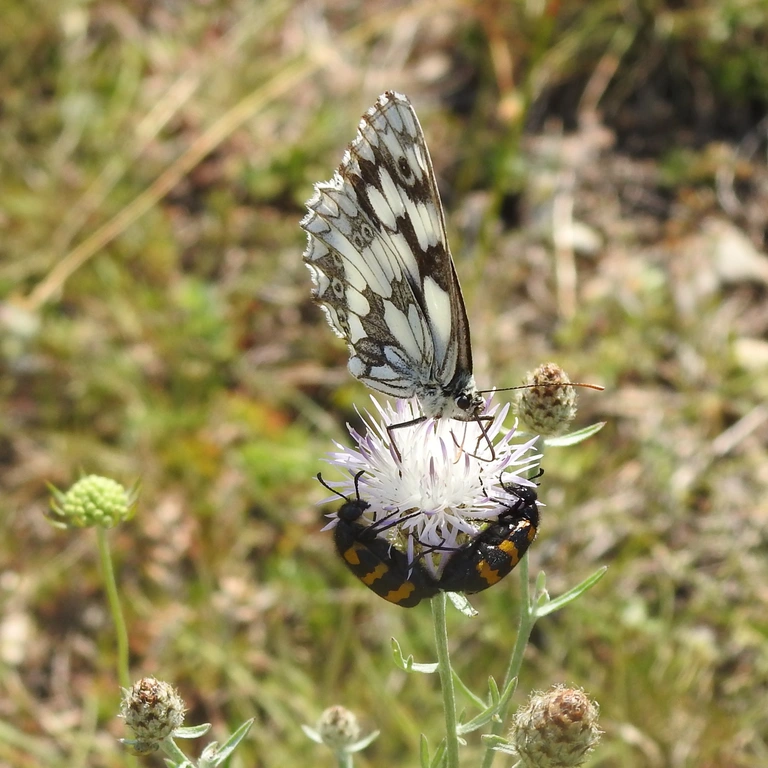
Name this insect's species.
Melanargia galathea
